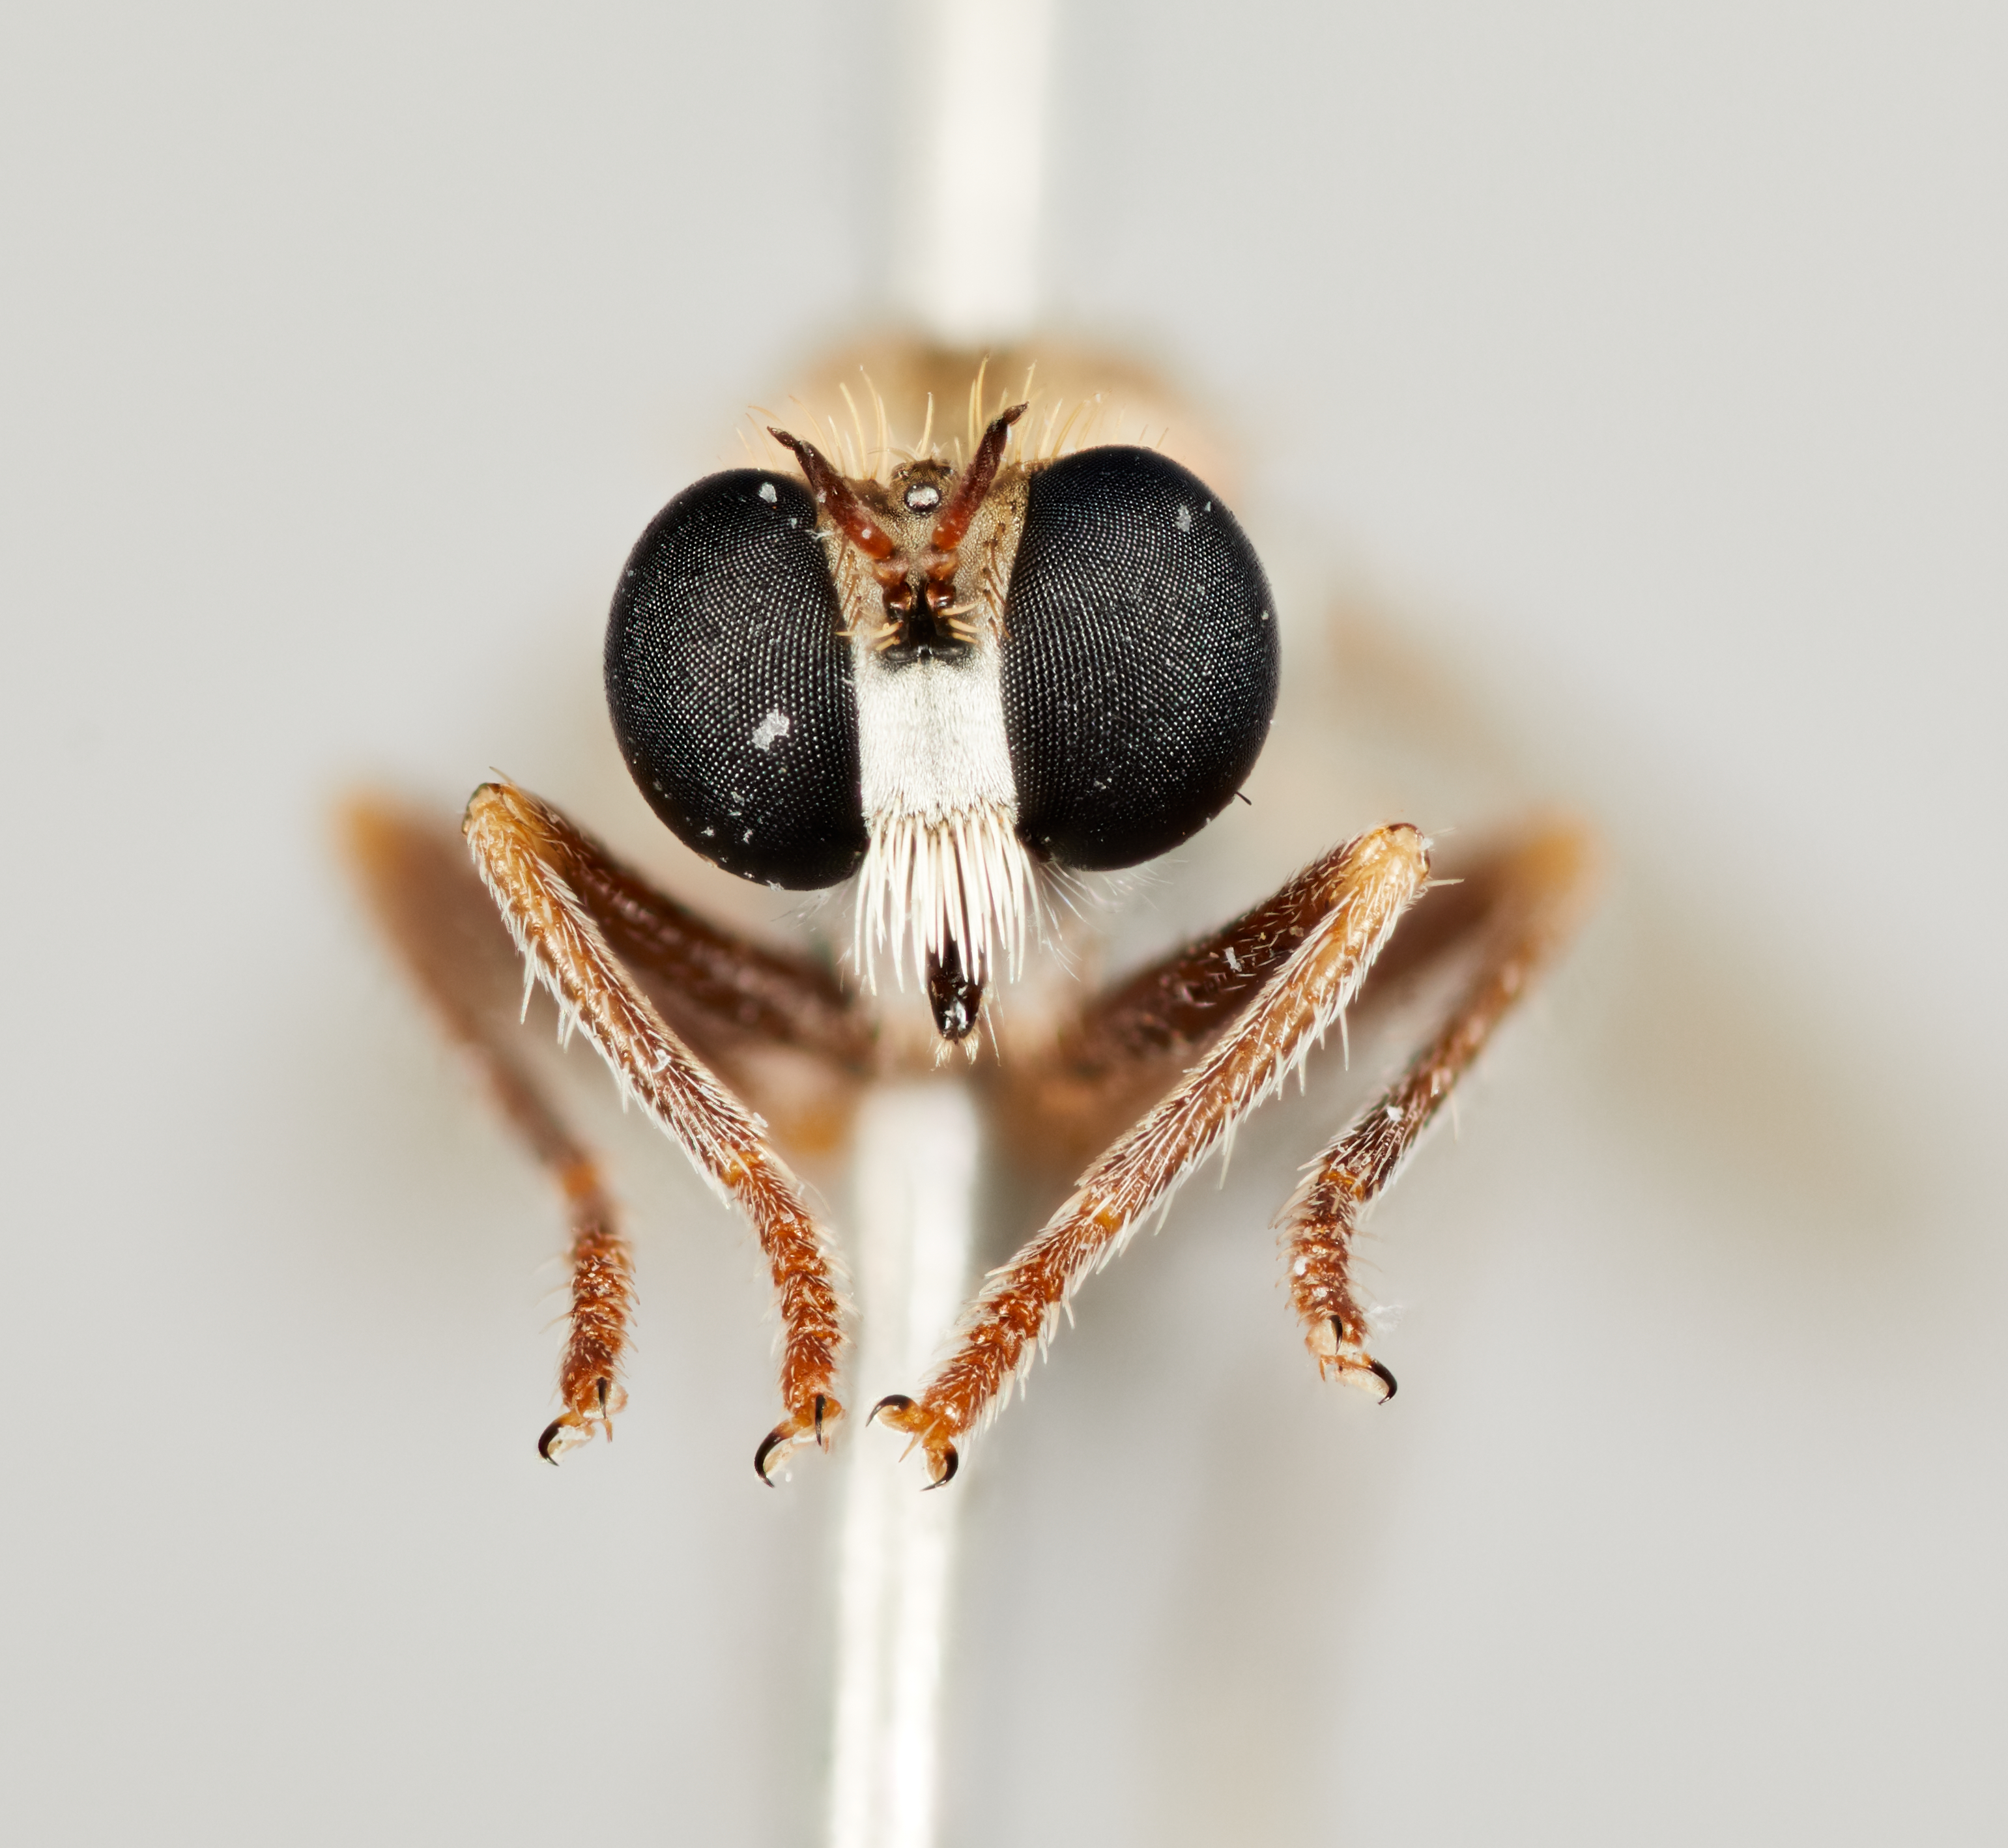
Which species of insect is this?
Microphontes gaiophanes
